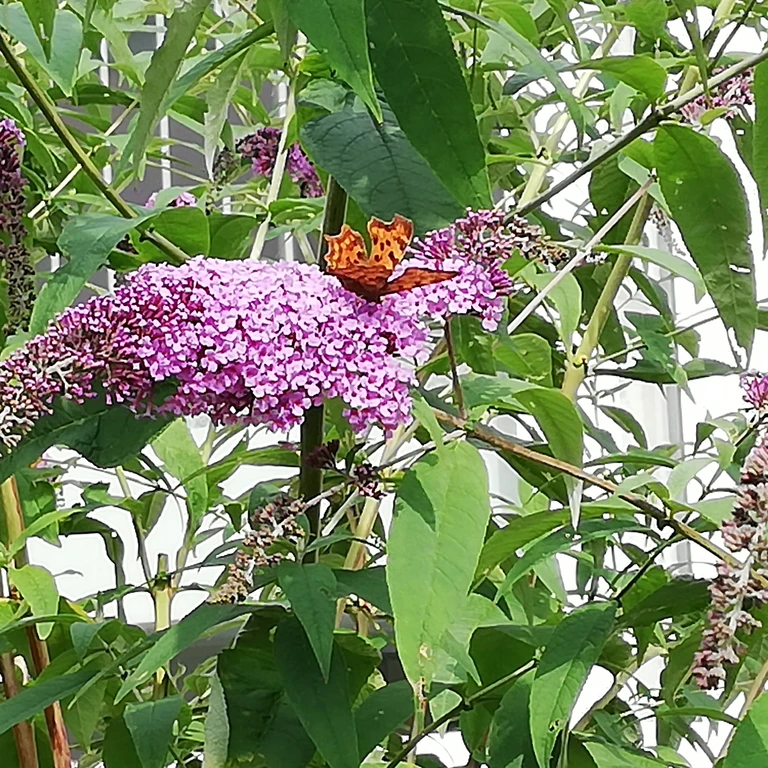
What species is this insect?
Polygonia c-album
